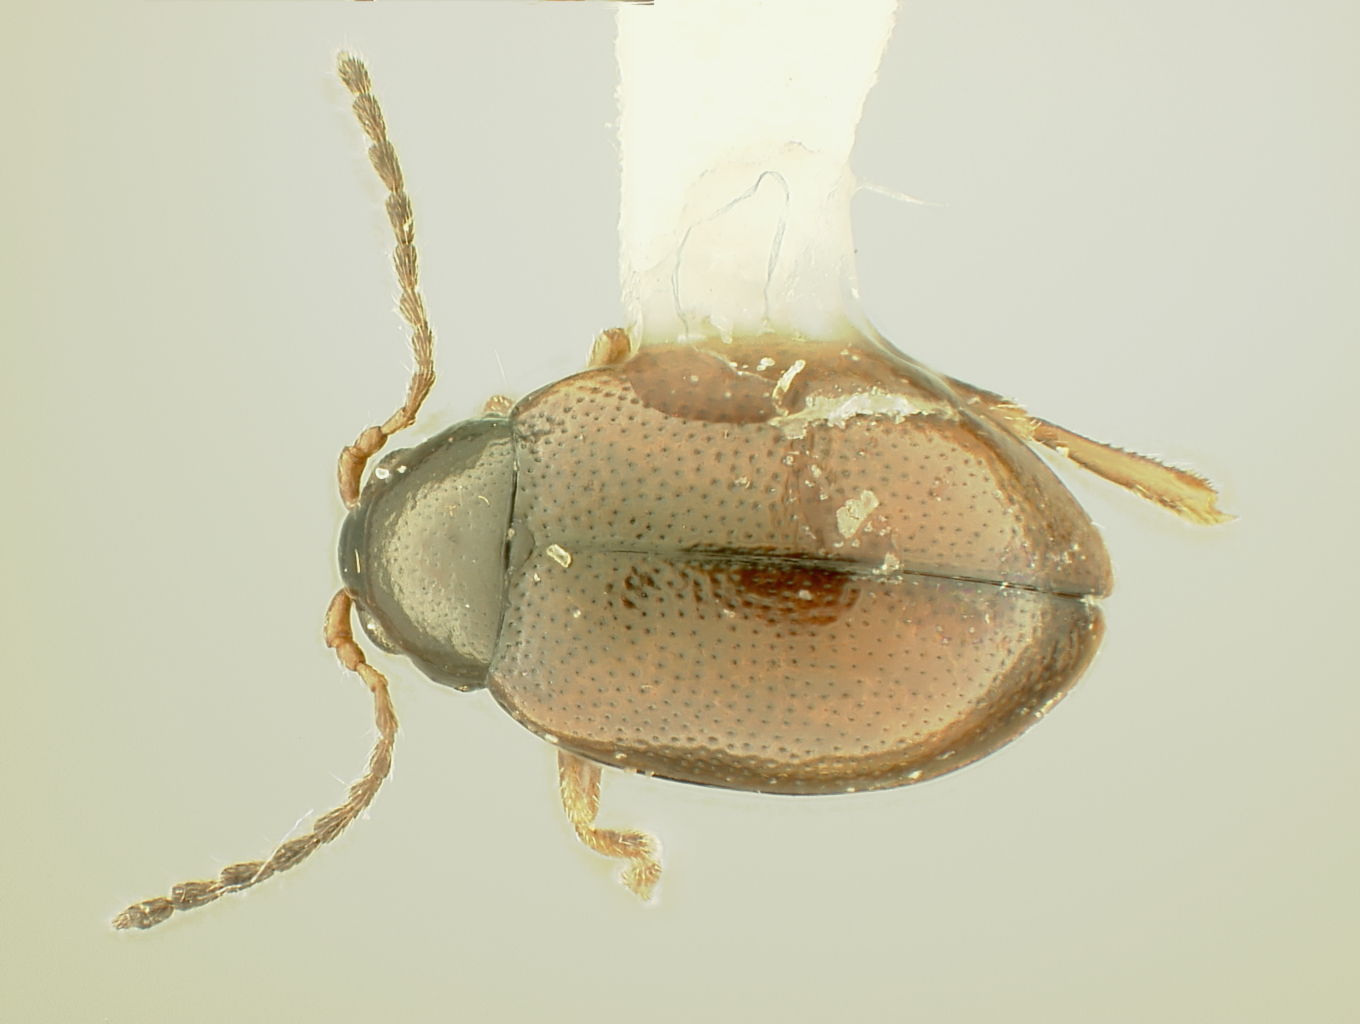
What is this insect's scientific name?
Longitarsus nigrocephalus
